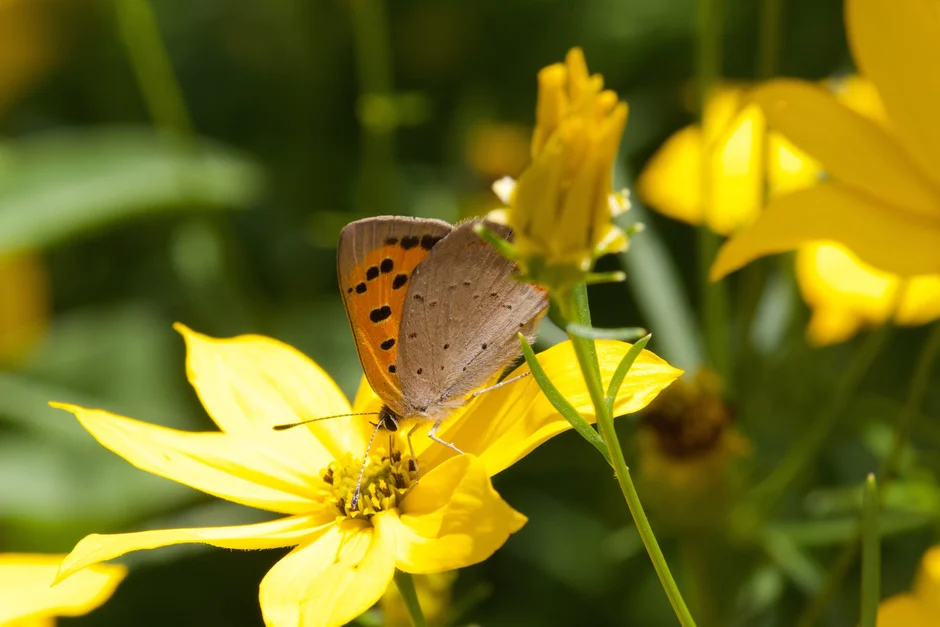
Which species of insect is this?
Lycaena phlaeas
